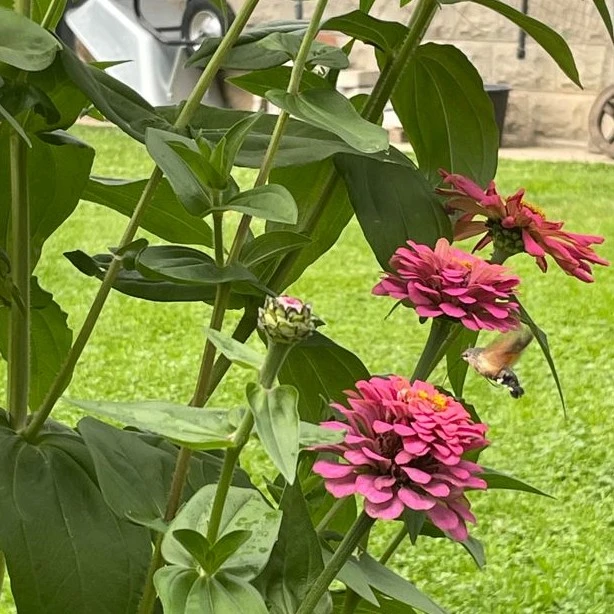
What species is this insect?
Macroglossum stellatarum
